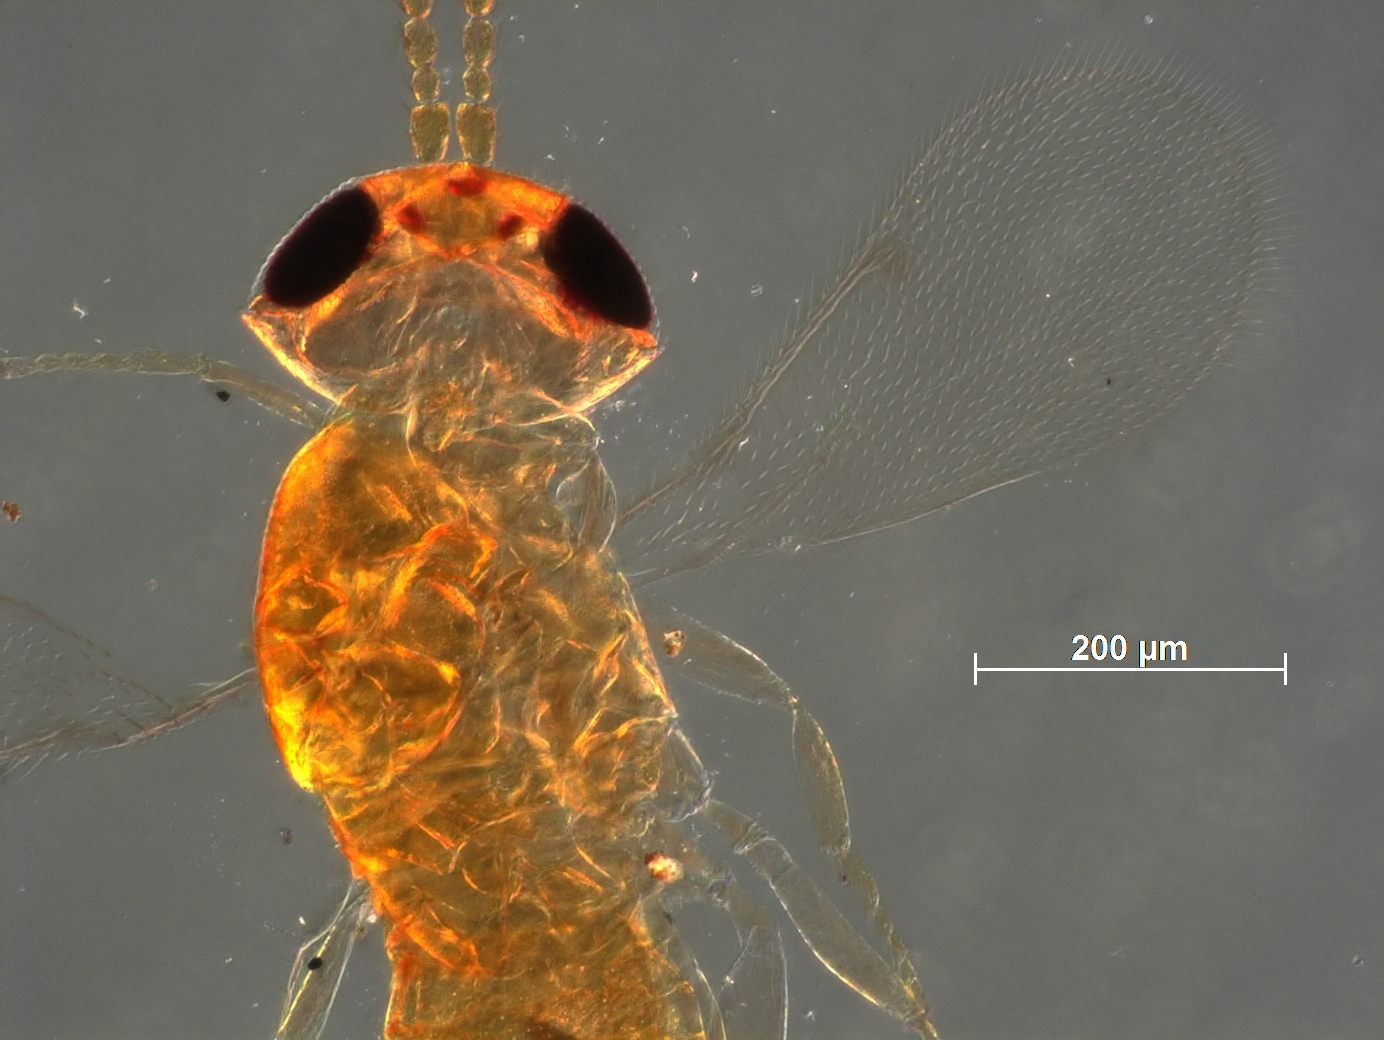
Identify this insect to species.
Coccophagus lutescens
